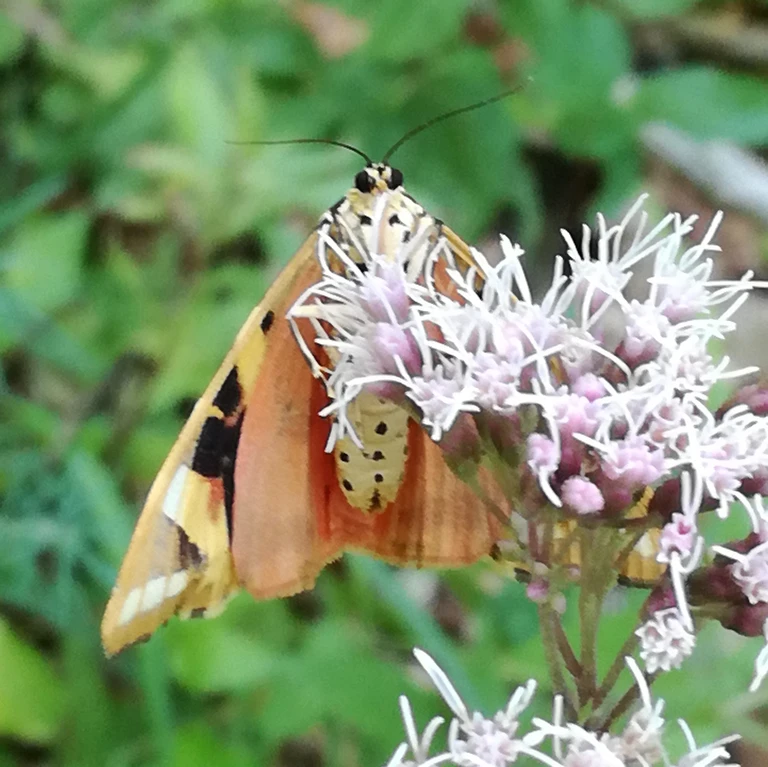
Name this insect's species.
Euplagia quadripunctaria
